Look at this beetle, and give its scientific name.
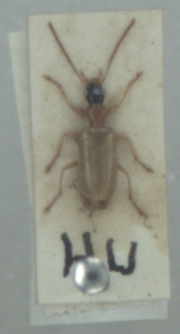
Demetrias atricapillus
